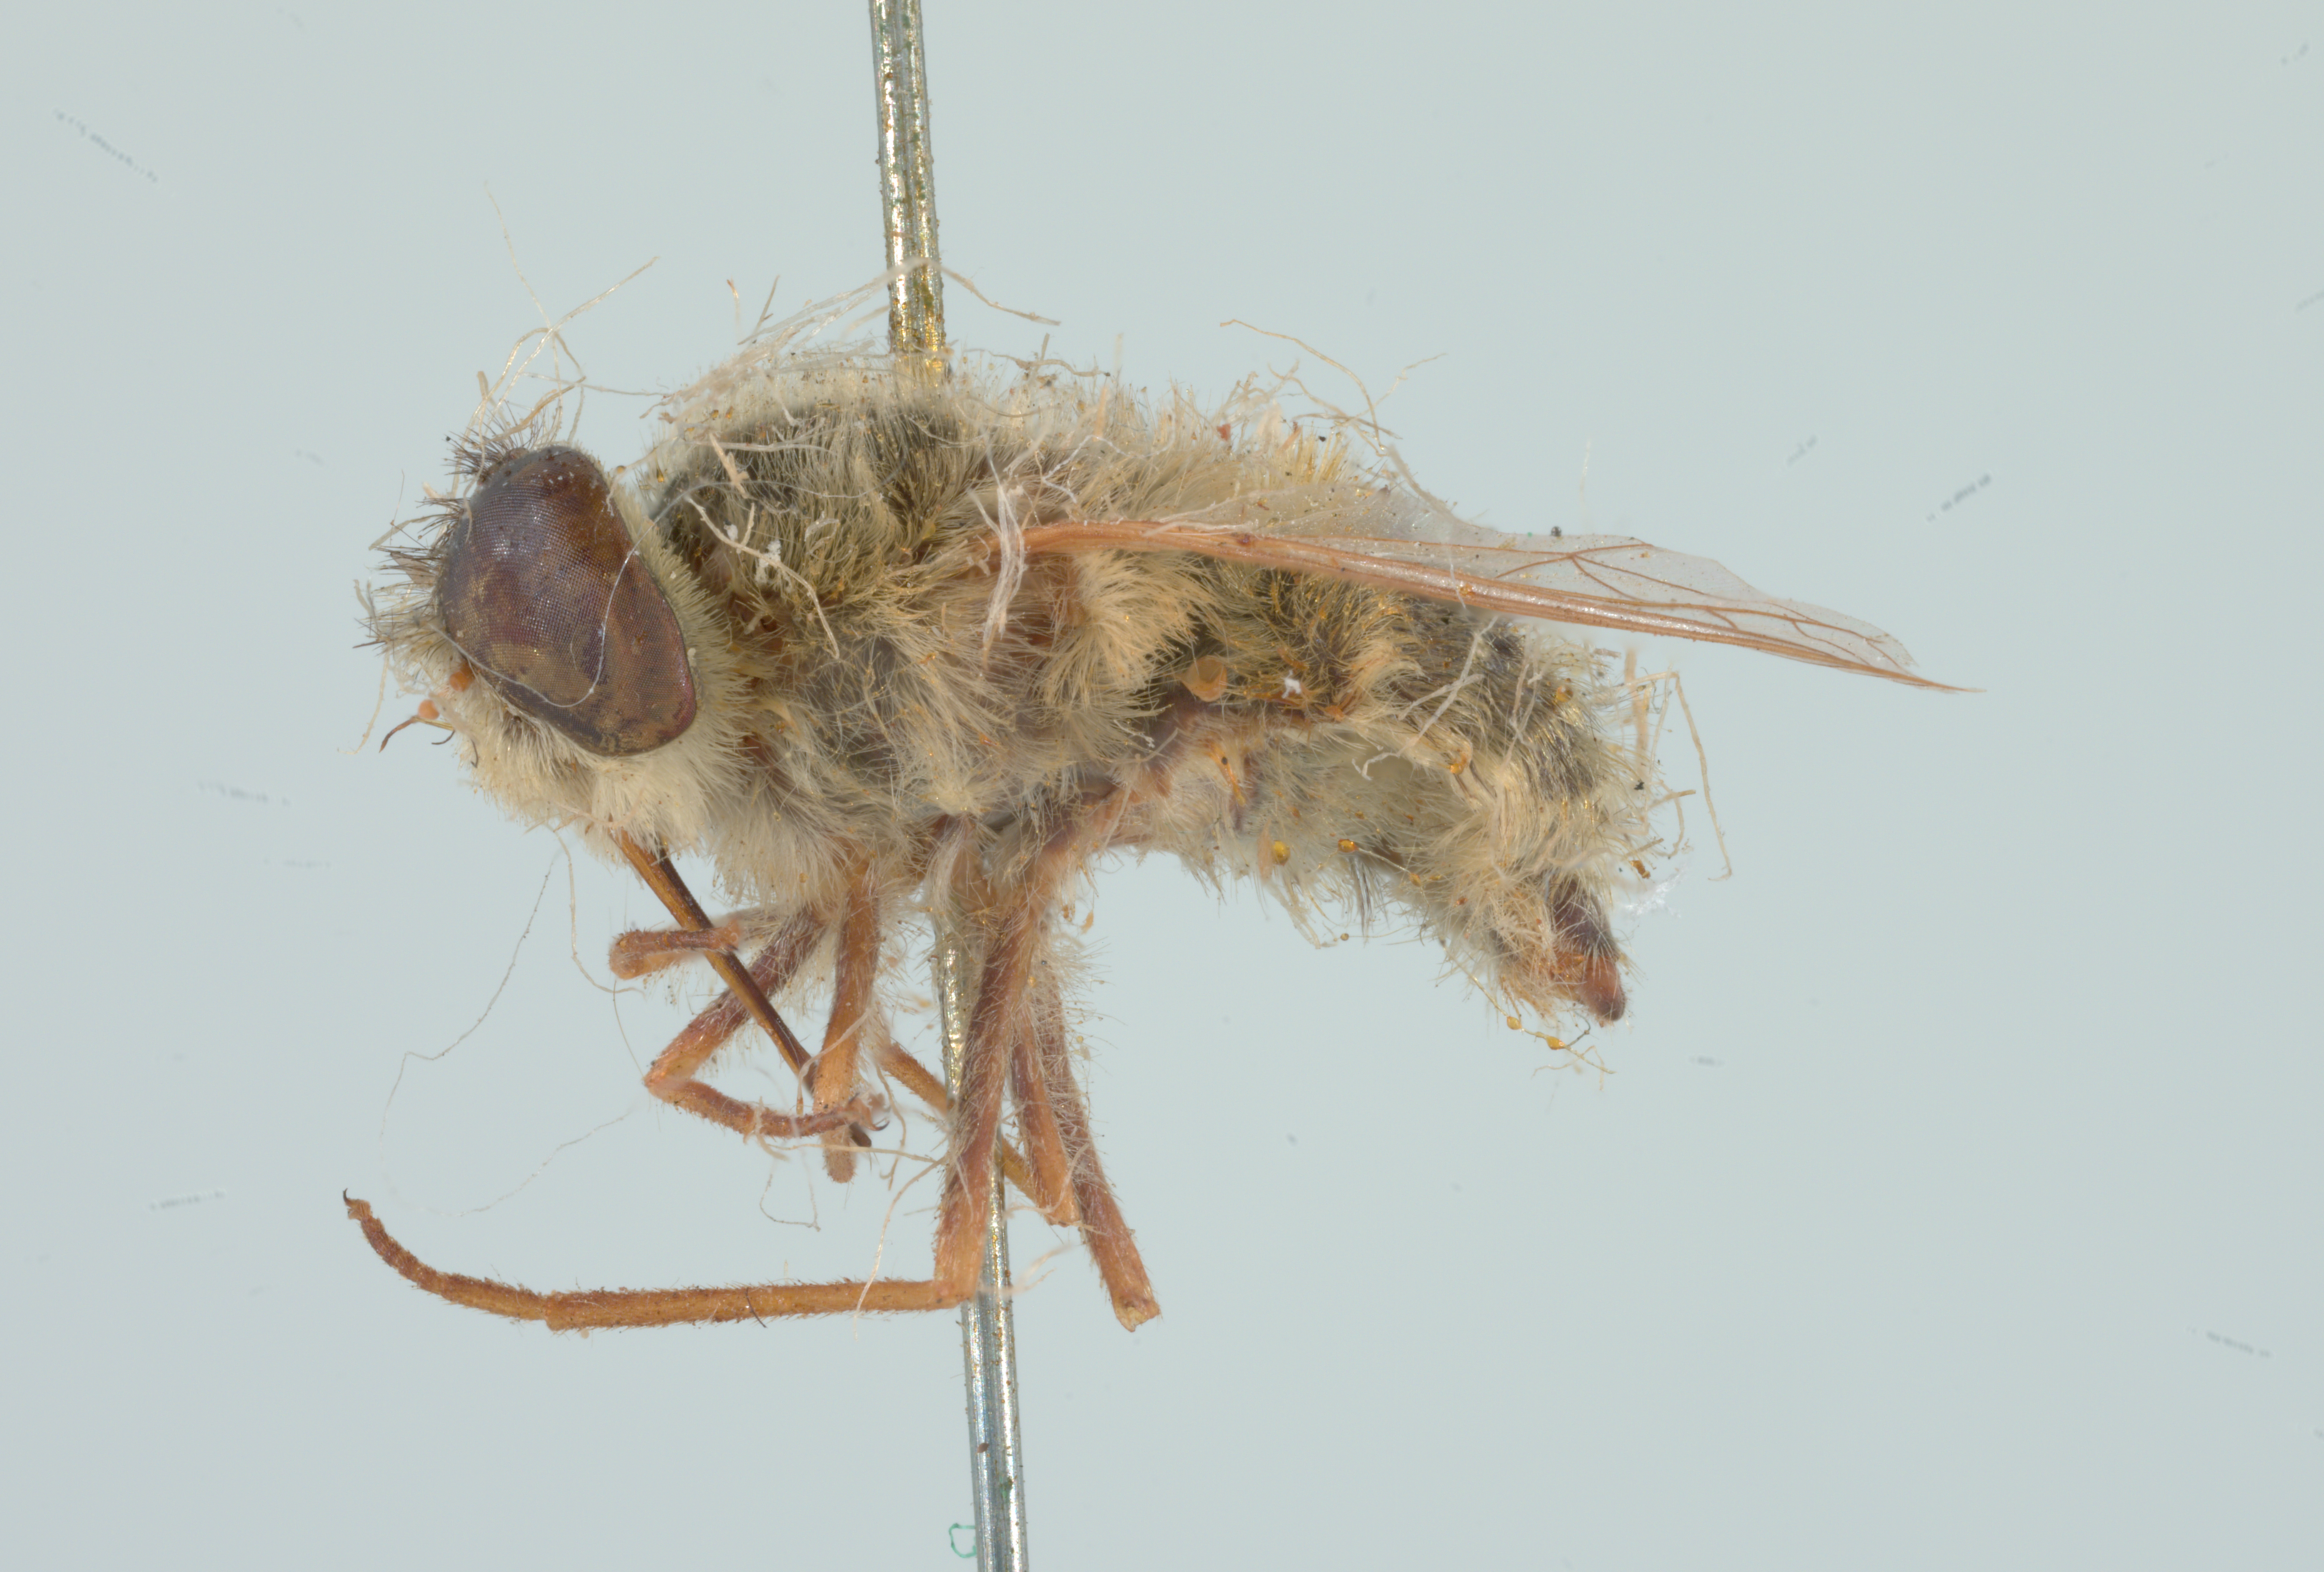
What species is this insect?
Neorhynchocephalus sackenii
